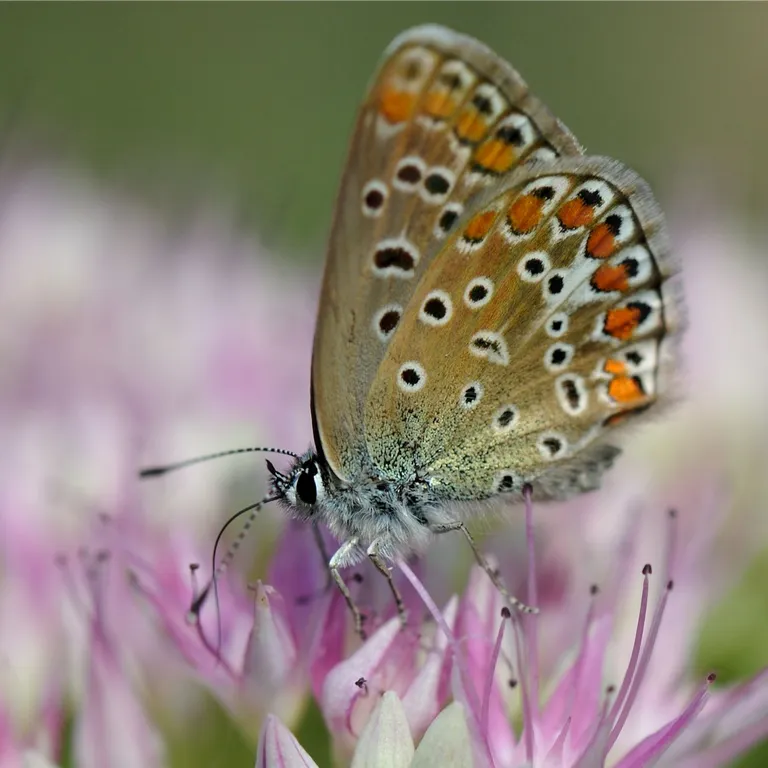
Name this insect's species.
Polyommatus icarus
